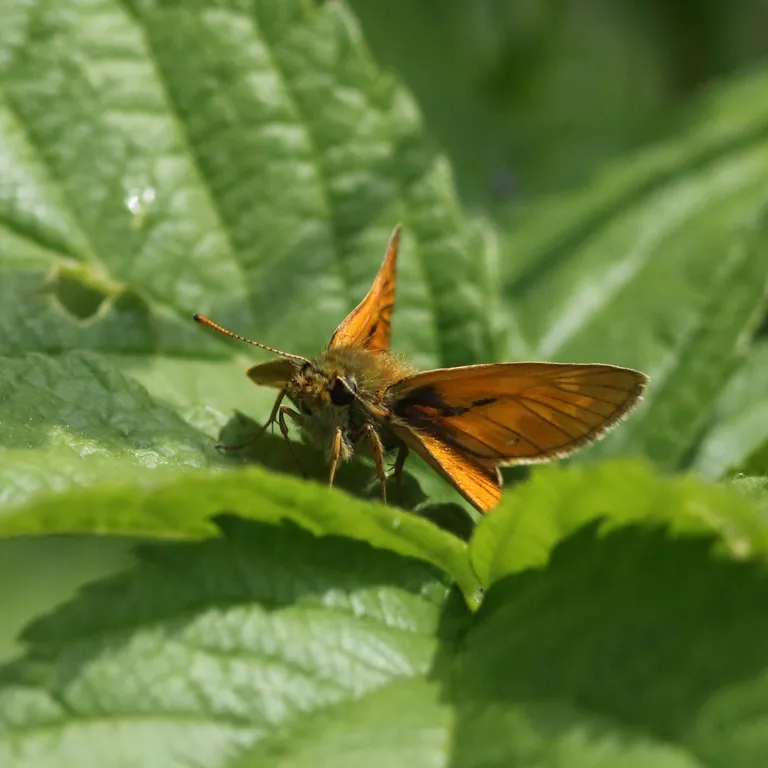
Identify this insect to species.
Ochlodes sylvanus (also Ochlodes venata)
